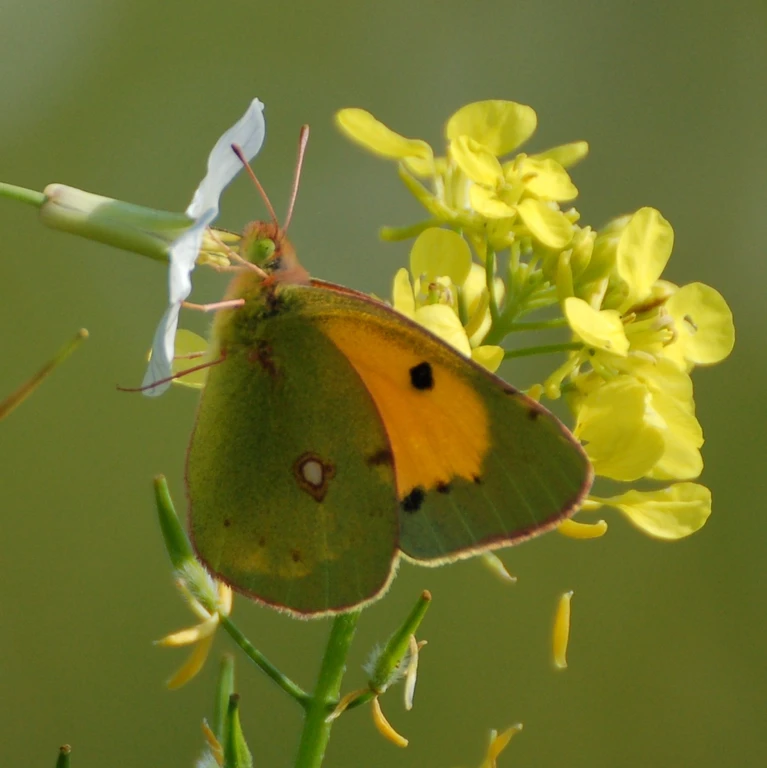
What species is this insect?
Colias croceus
